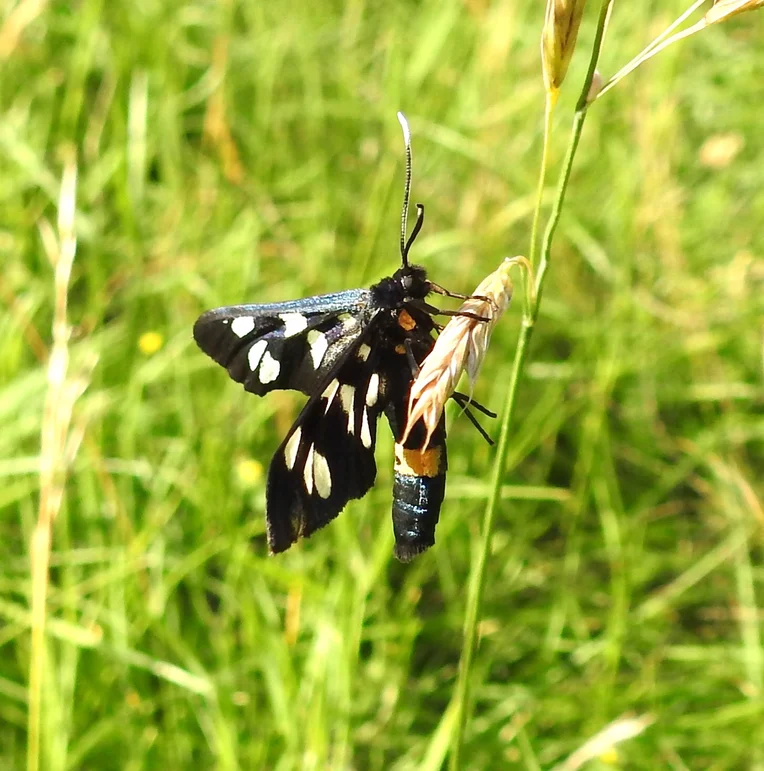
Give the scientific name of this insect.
Amata phegea
